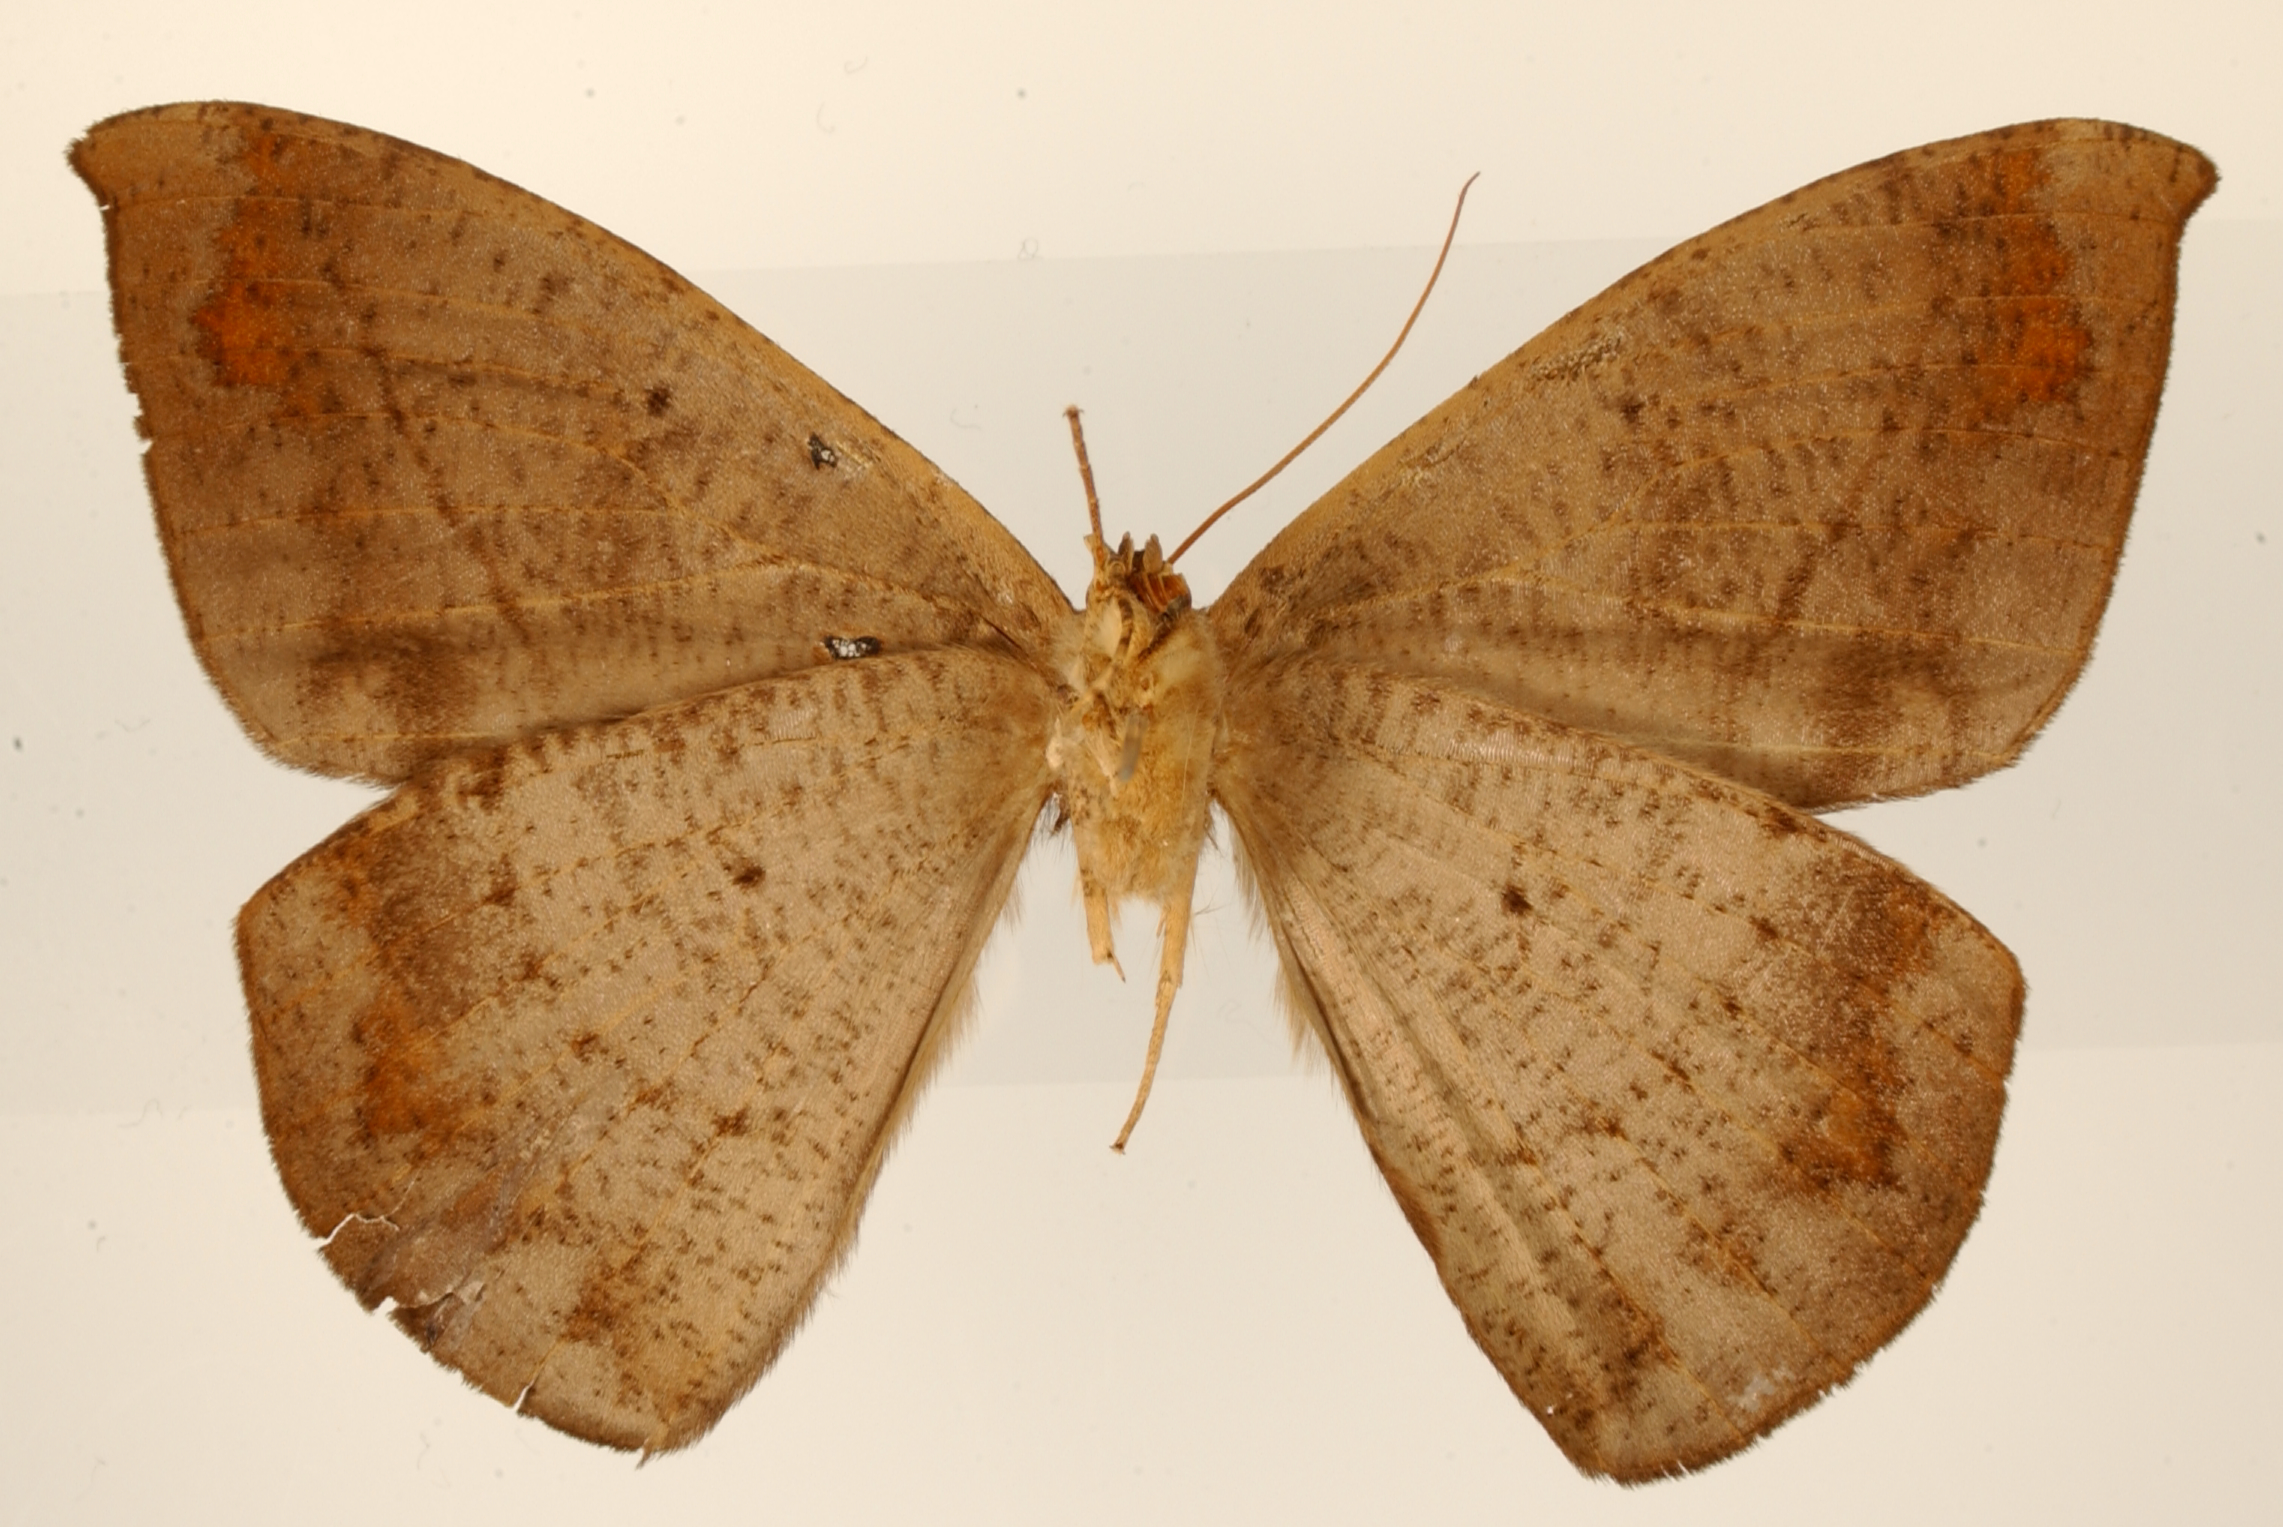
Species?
Microgonia rotara
